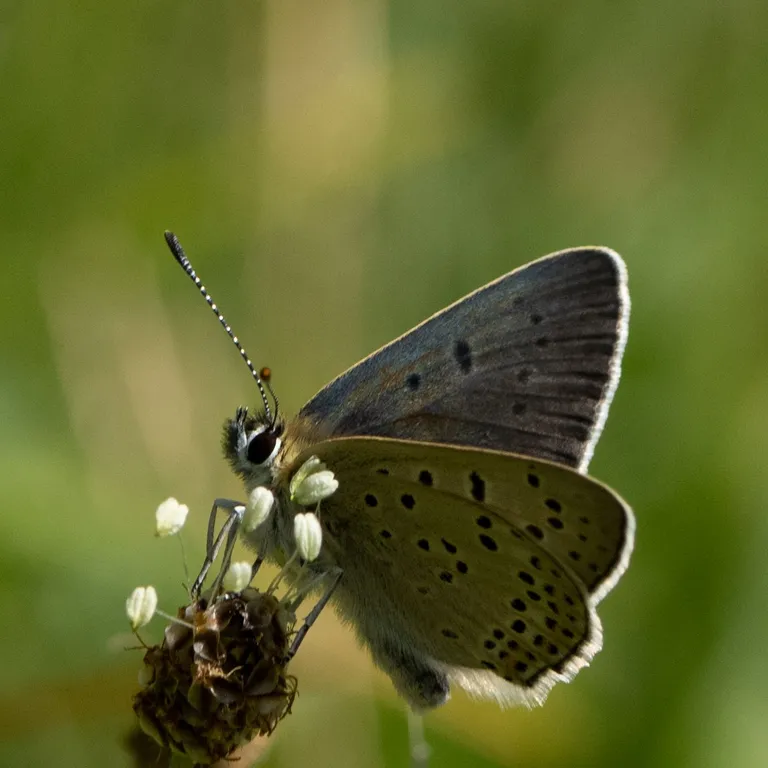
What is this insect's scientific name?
Lycaena tityrus (also Loweia tityrus)
